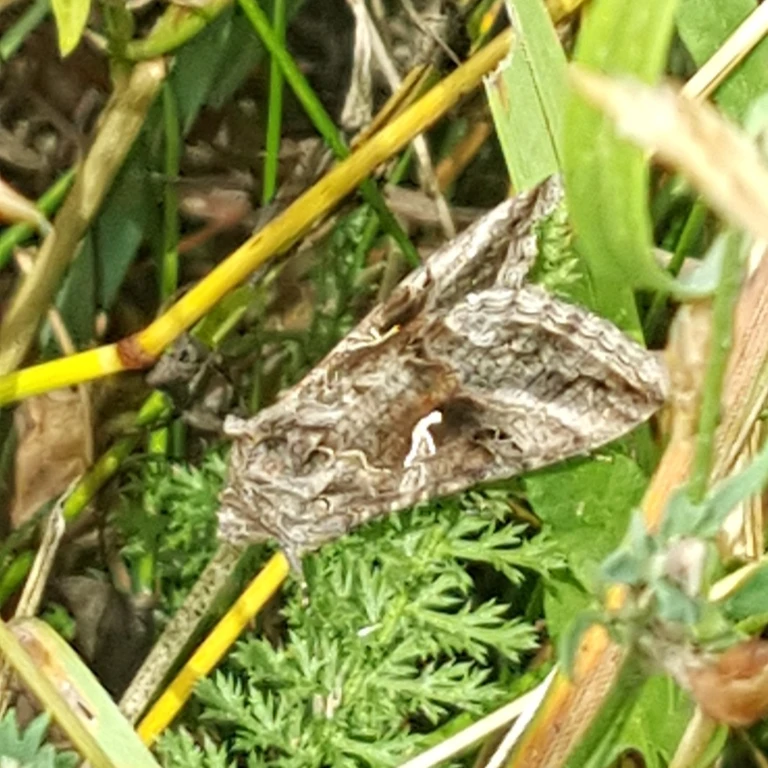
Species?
Autographa gamma
